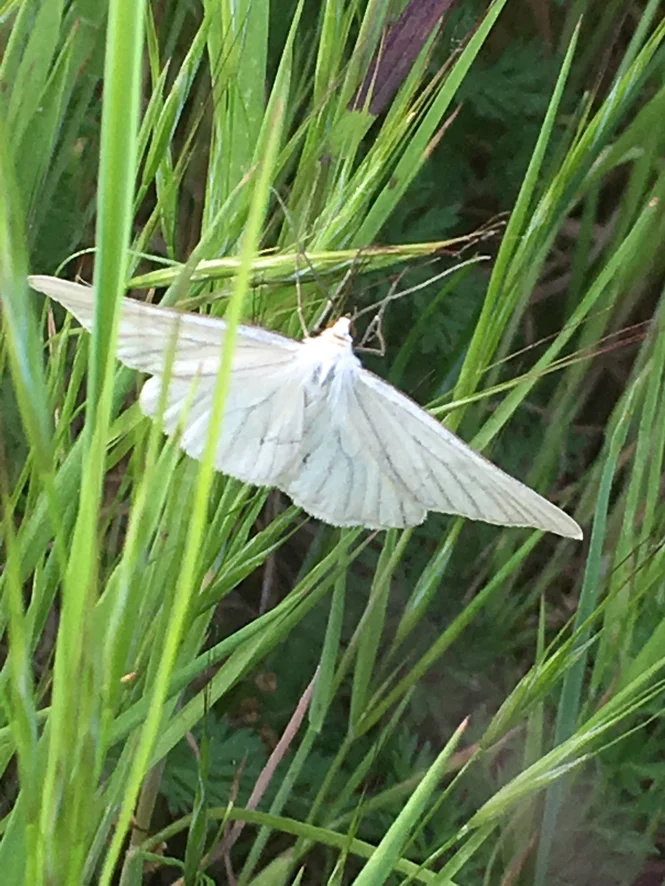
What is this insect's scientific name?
Siona lineata
